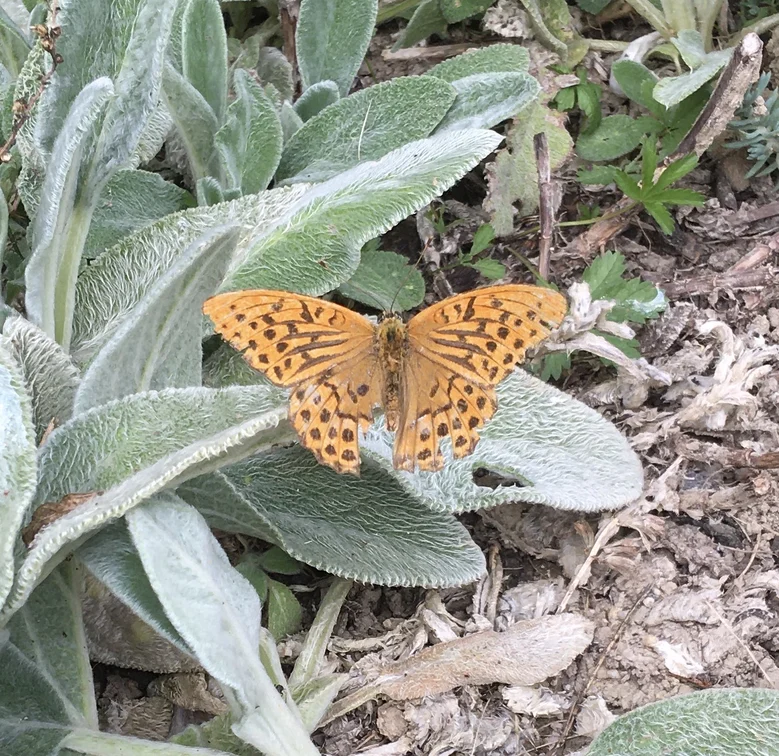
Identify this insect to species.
Argynnis paphia
